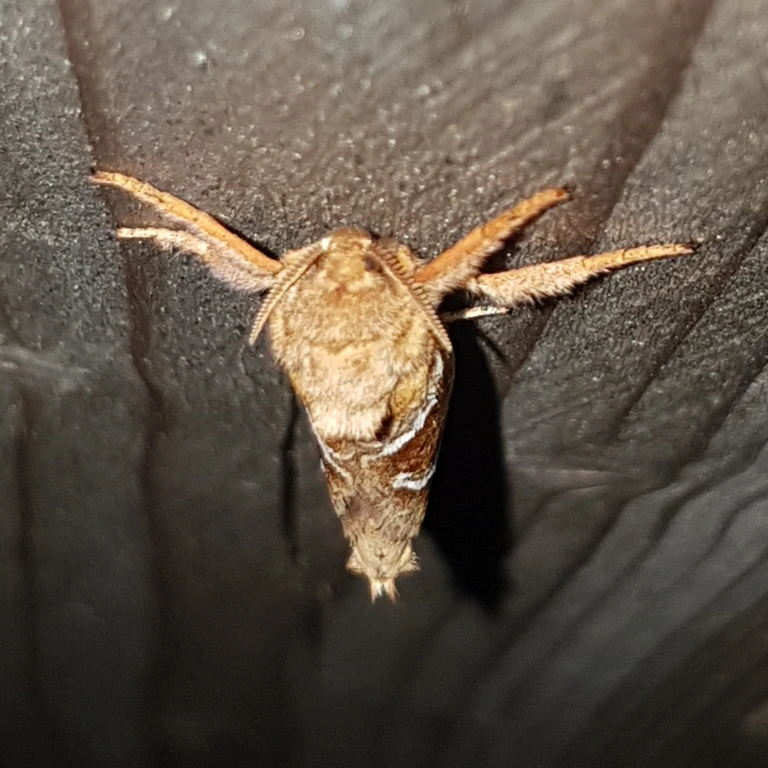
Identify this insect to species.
Triodia sylvina
